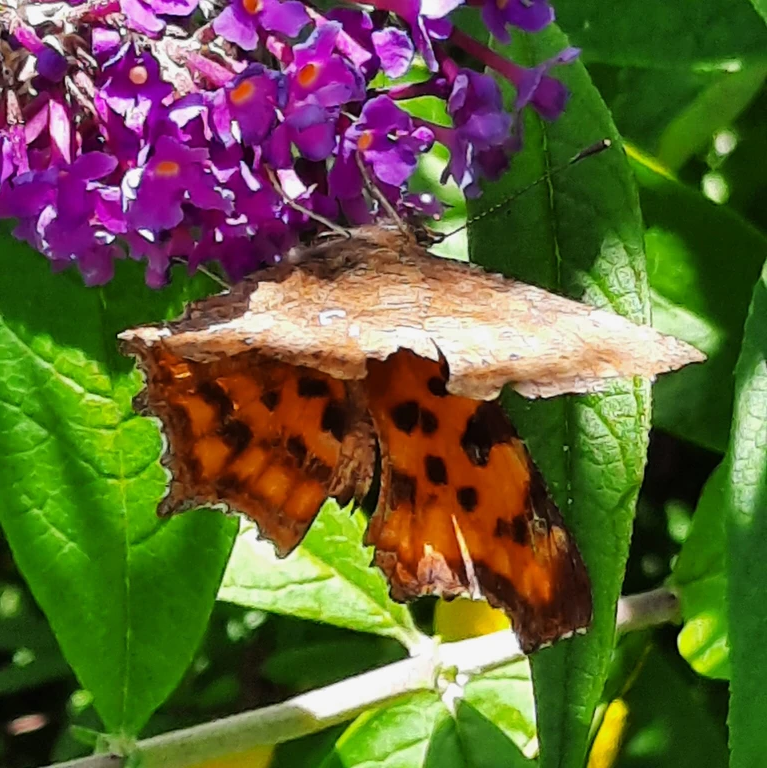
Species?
Polygonia c-album
